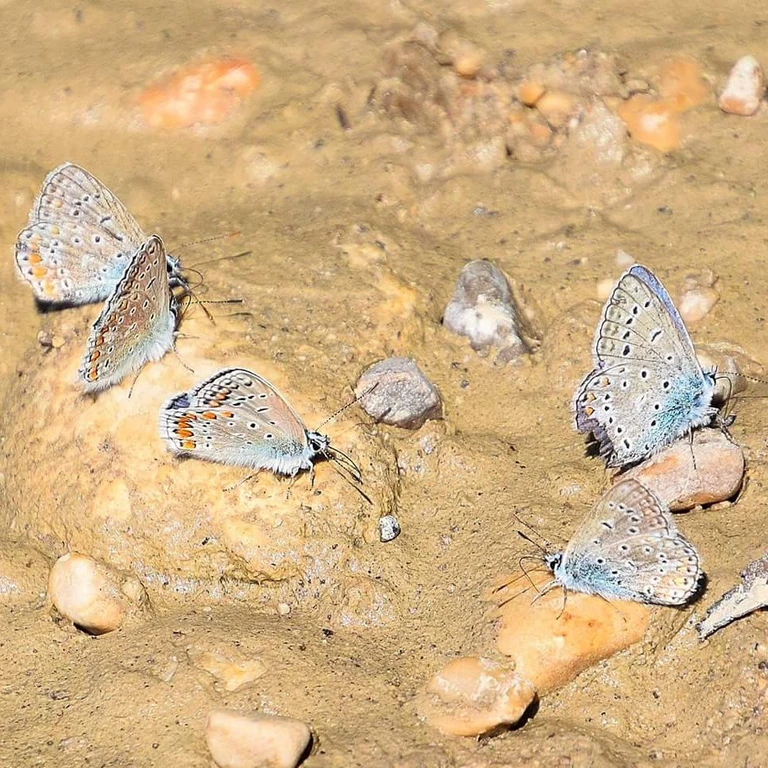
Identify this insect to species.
Polyommatus icarus
